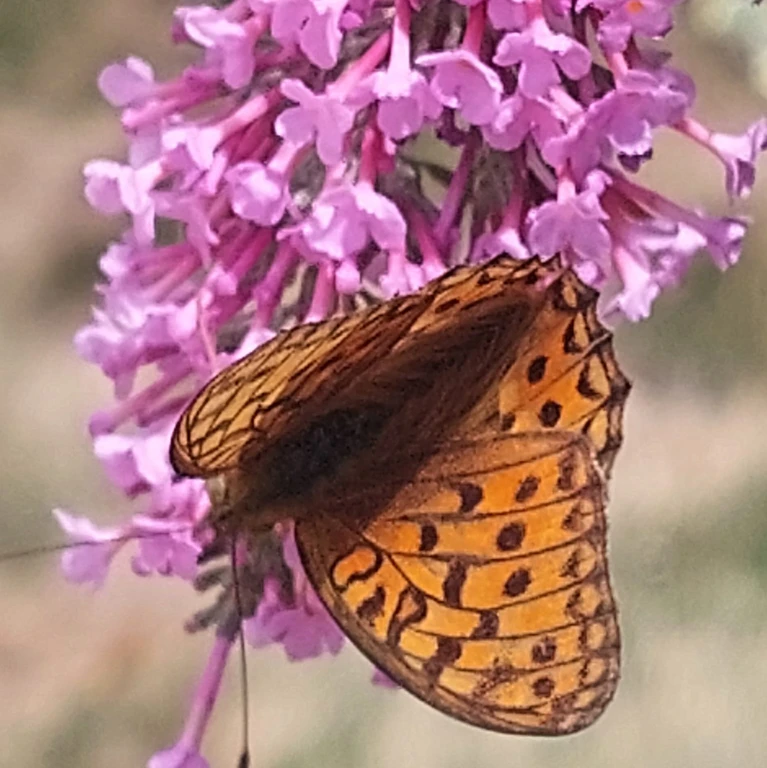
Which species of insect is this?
Fabriciana adippe
